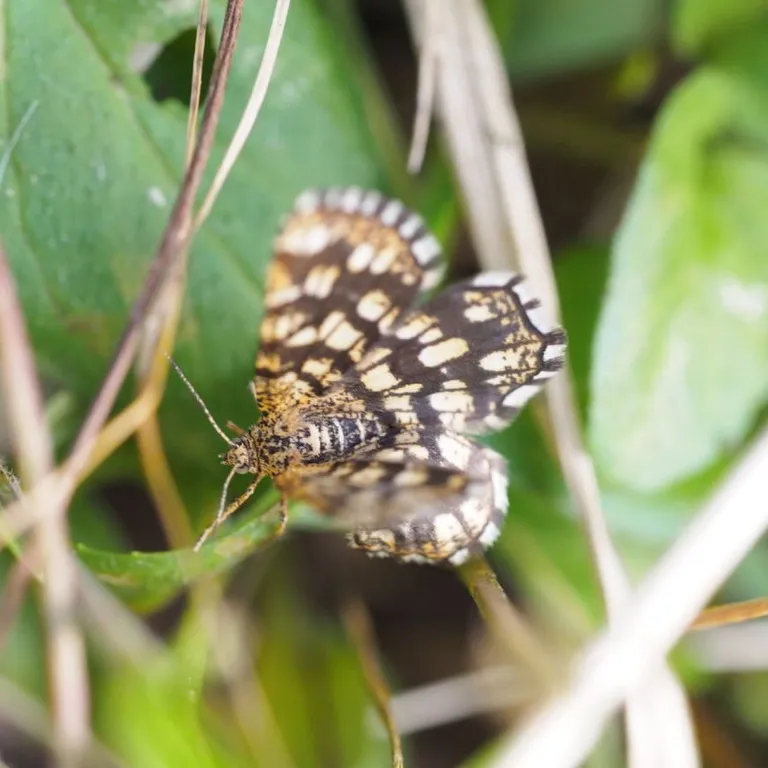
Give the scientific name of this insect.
Chiasmia clathrata
